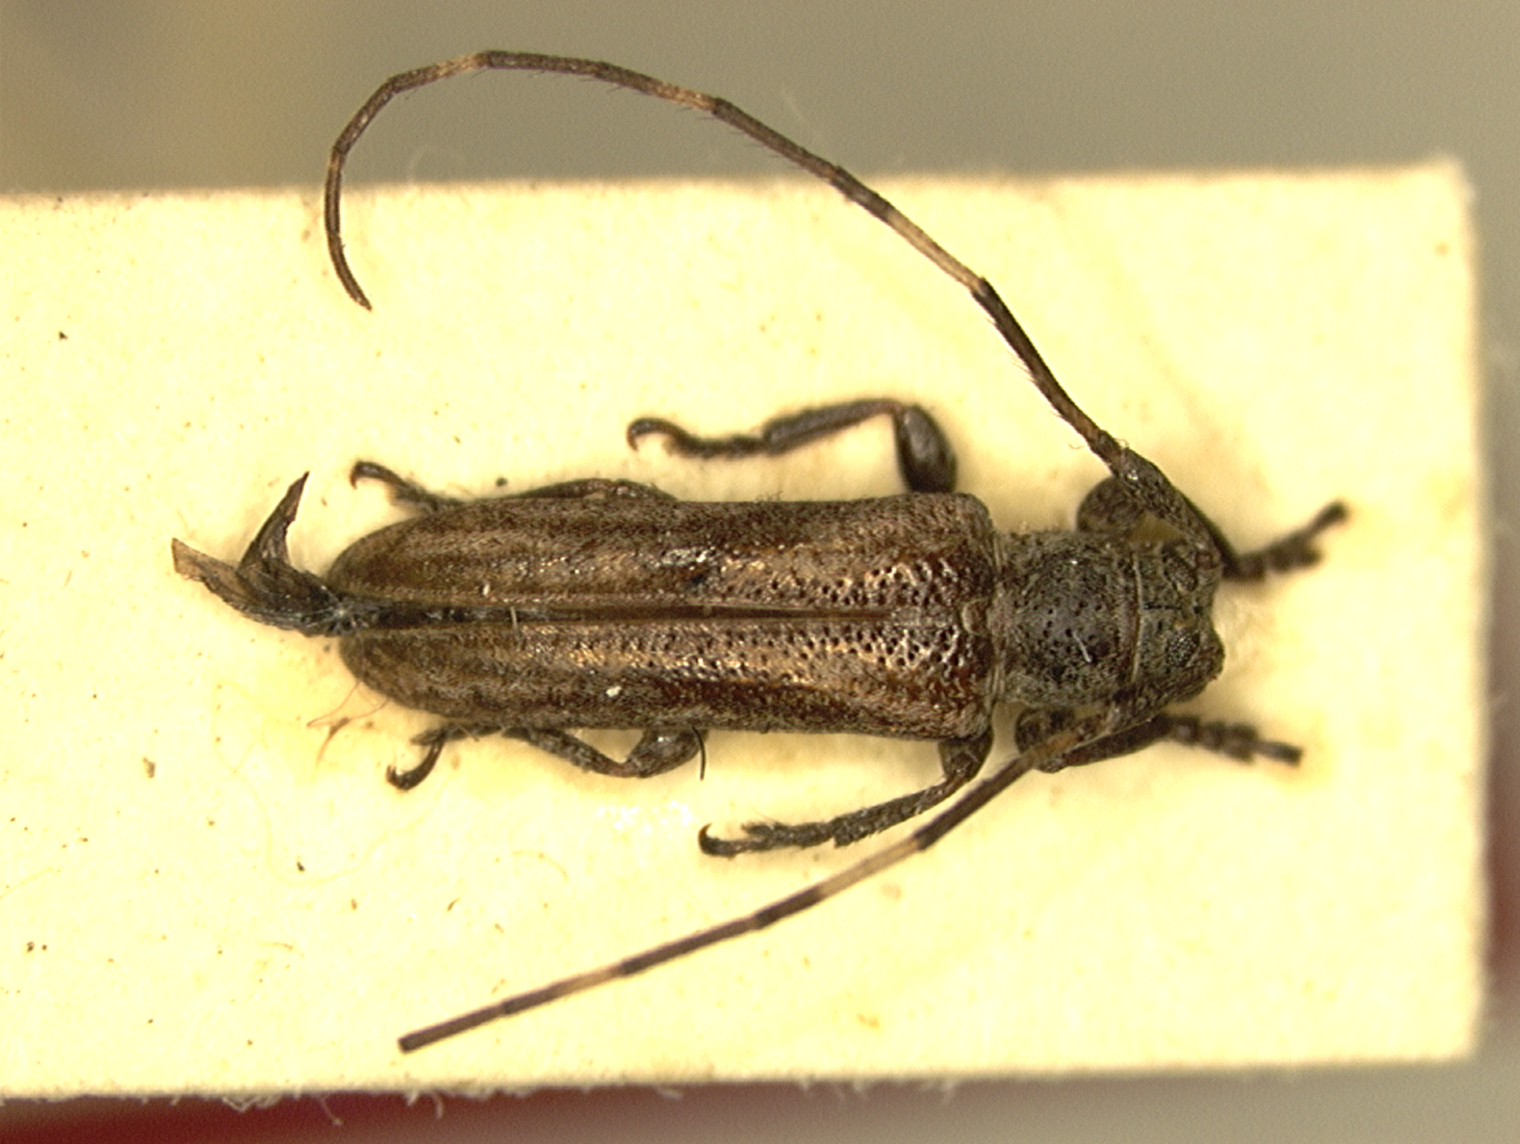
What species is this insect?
Estolosybra strandi (also Cacostola strandi)
